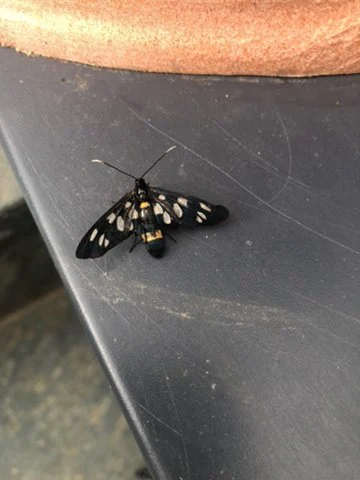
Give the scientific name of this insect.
Amata phegea
